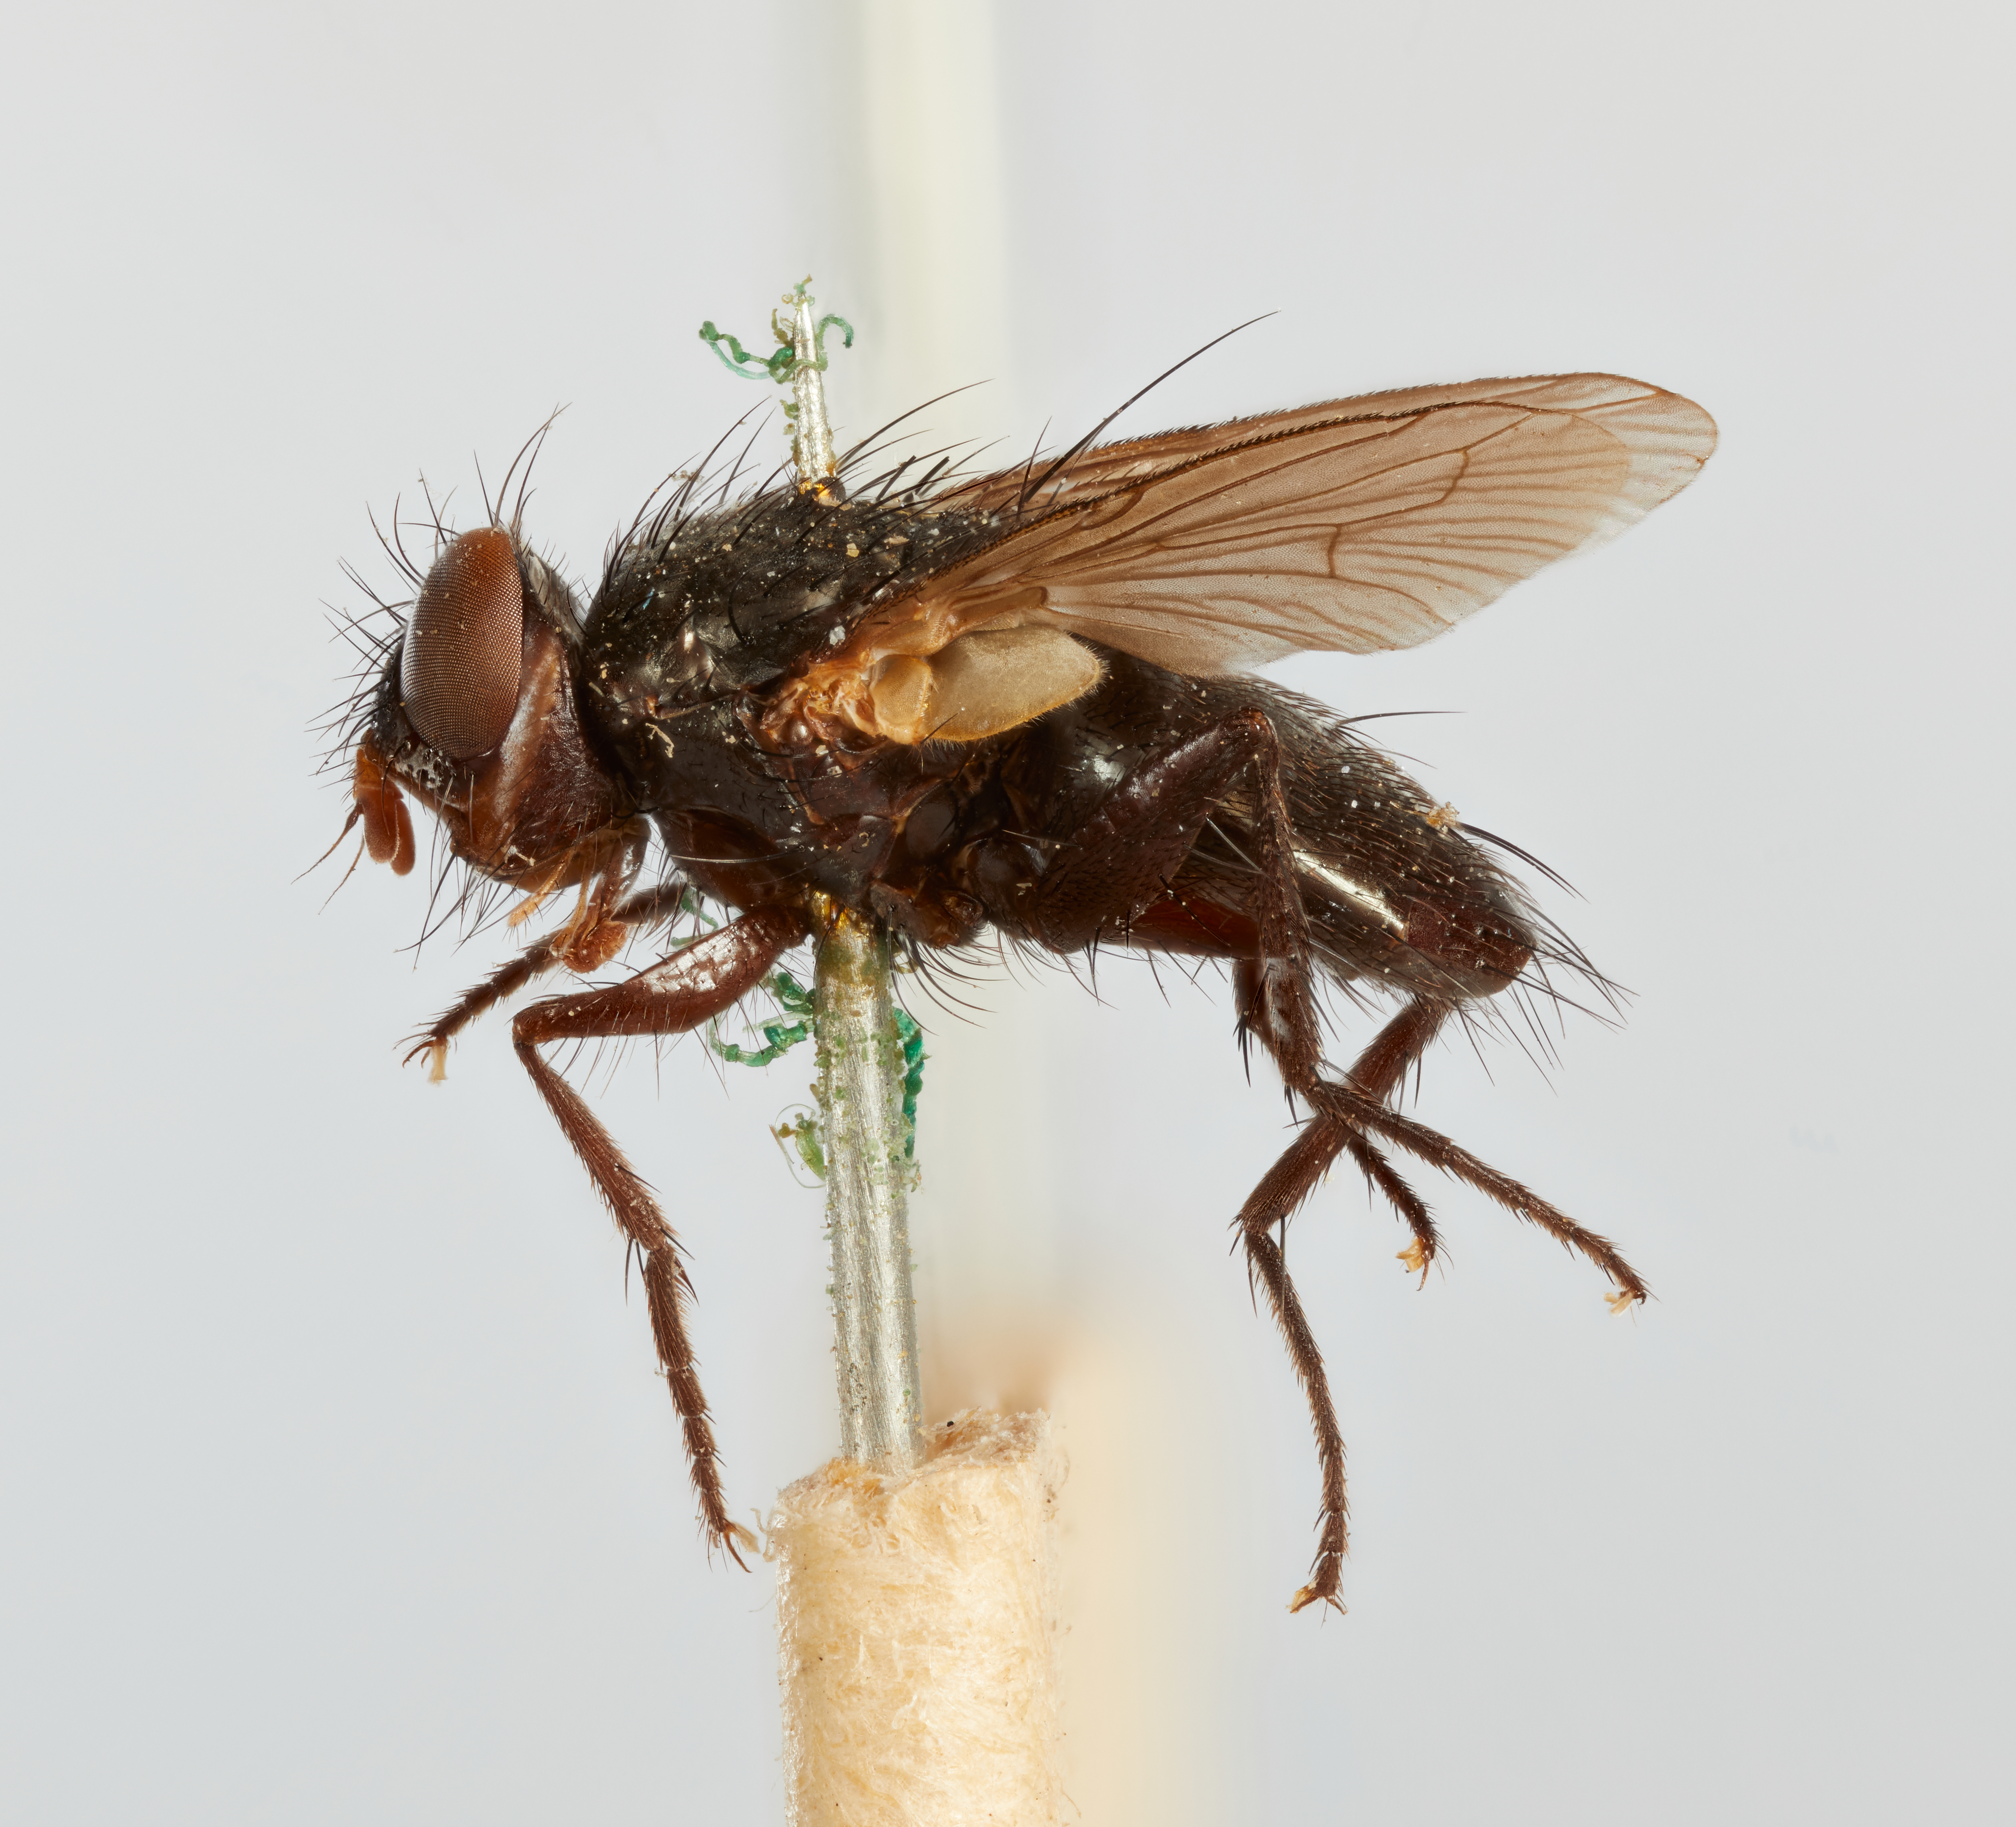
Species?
Hesperophasiopsis californica
